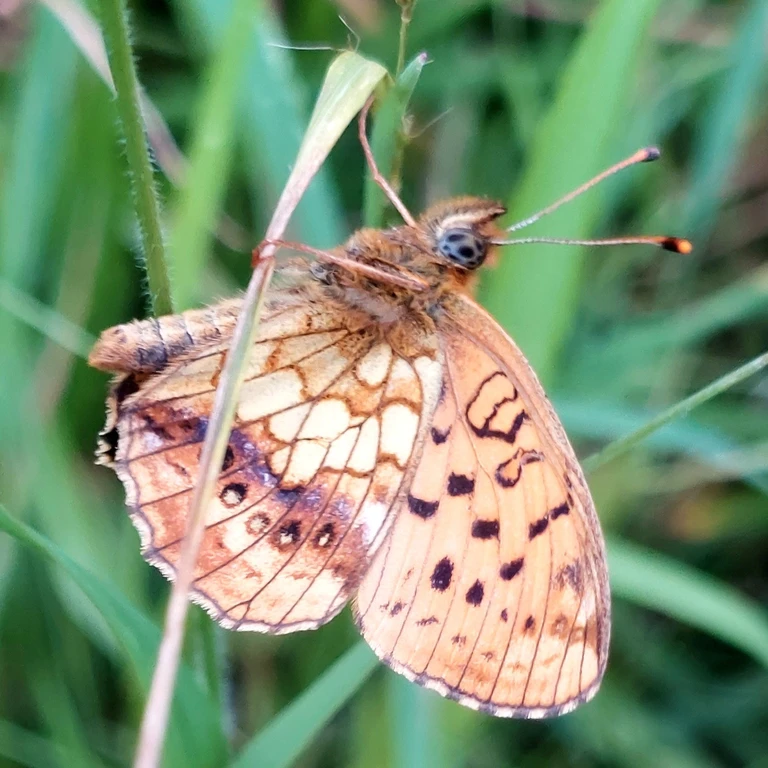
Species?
Brenthis ino
